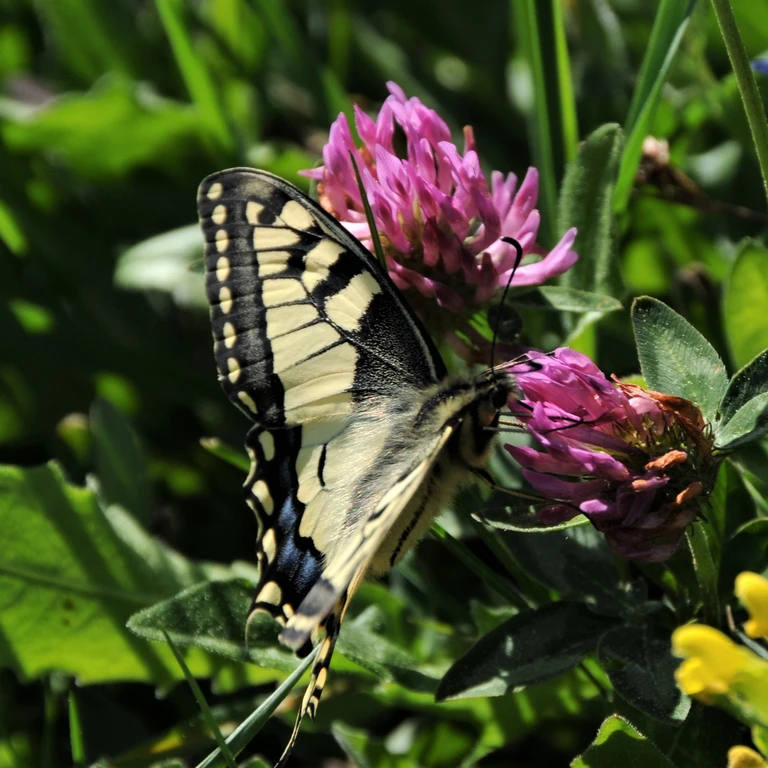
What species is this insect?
Papilio machaon
